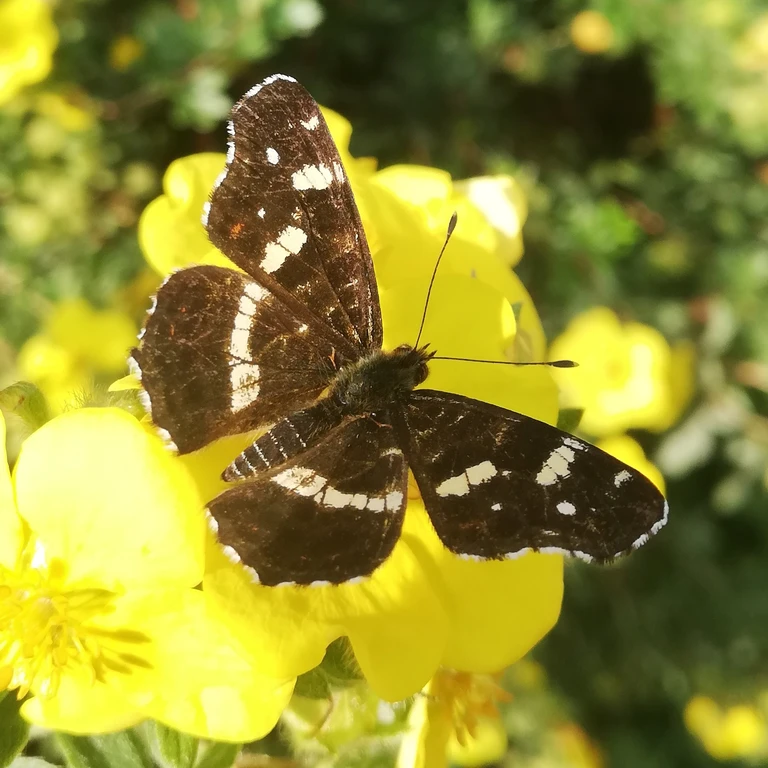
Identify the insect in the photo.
Araschnia levana
